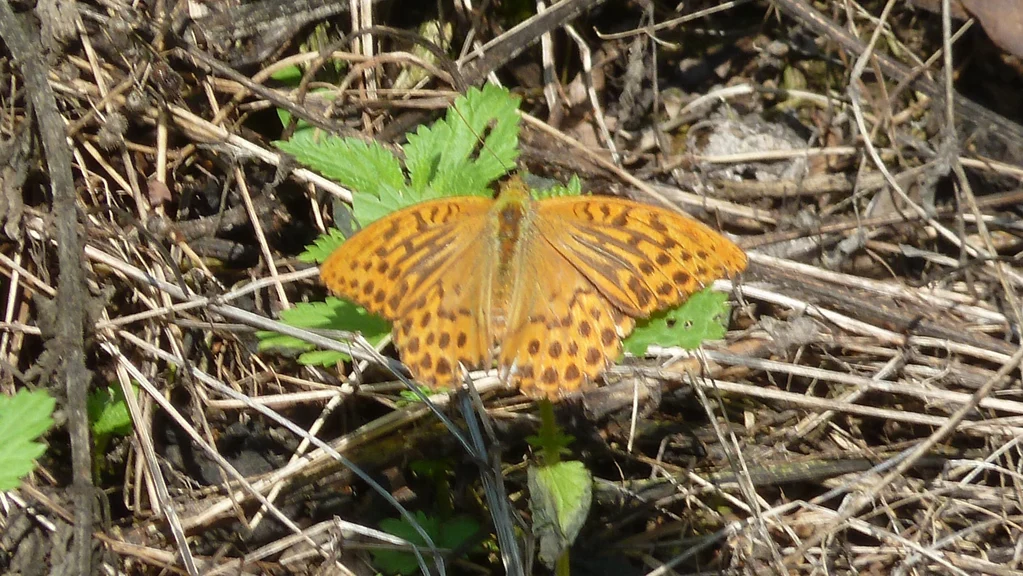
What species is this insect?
Argynnis paphia
